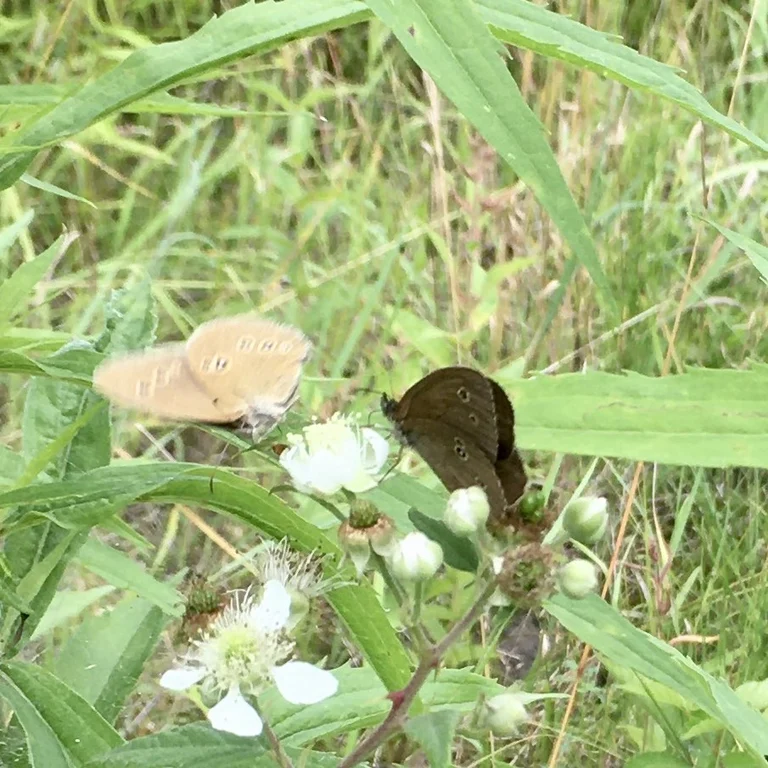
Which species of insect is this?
Aphantopus hyperantus
